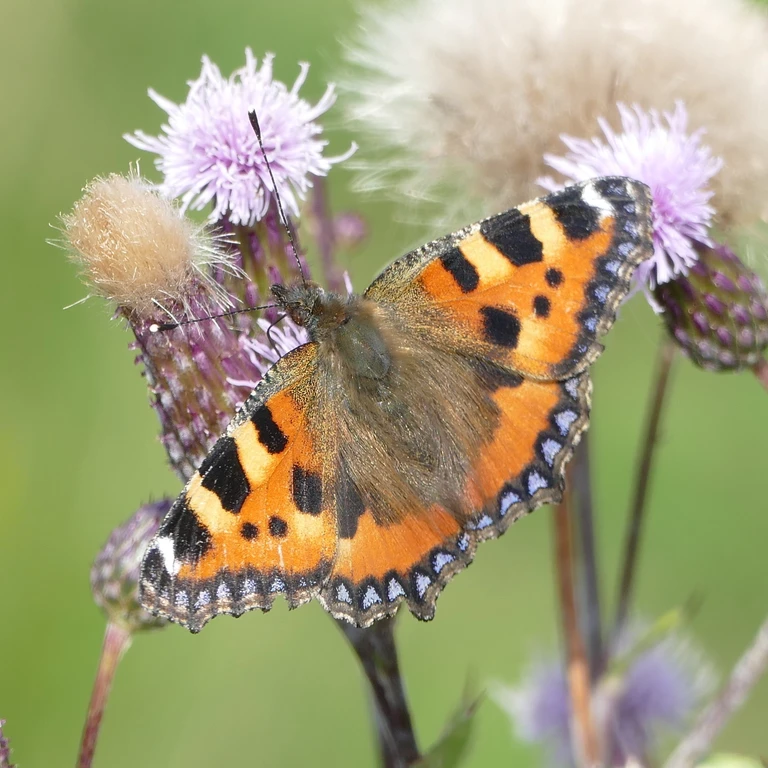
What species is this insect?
Aglais urticae
